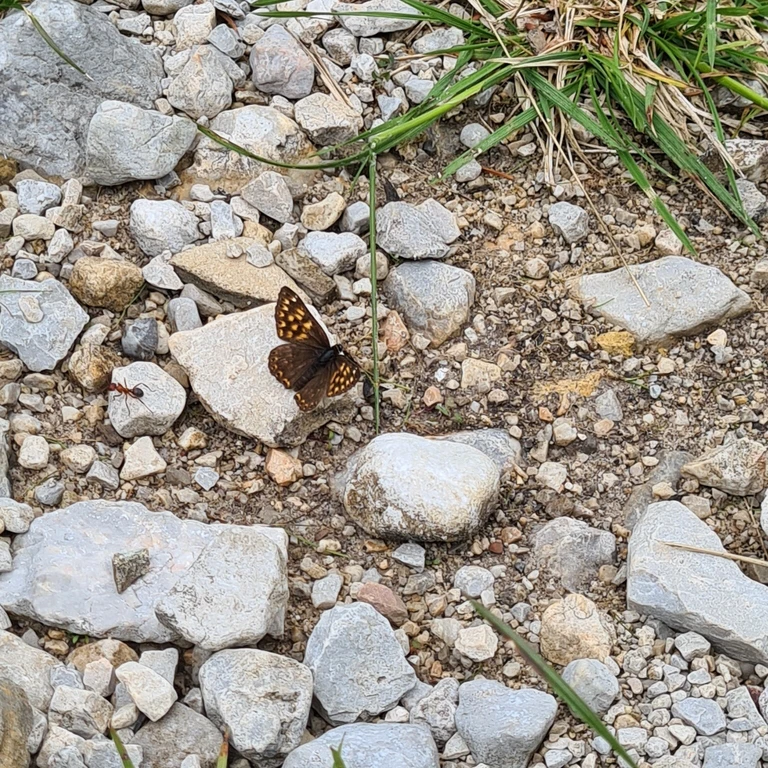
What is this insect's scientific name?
Hamearis lucina
